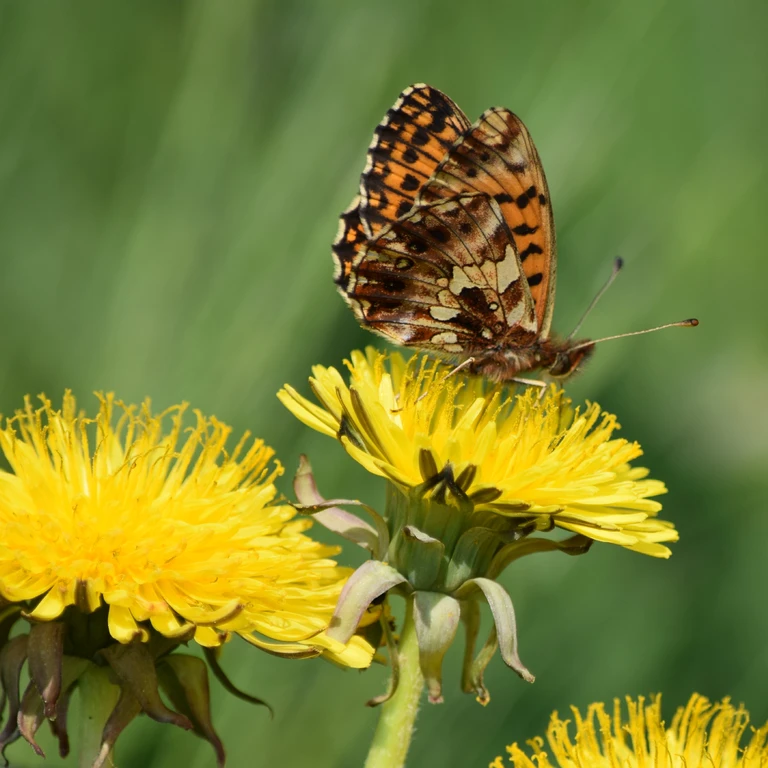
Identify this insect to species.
Boloria dia
